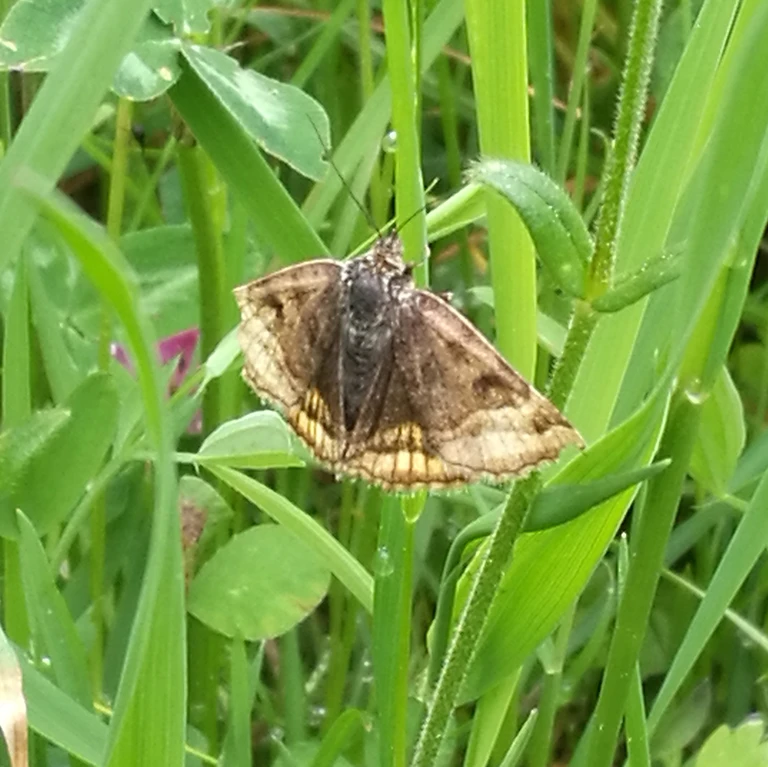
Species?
Euclidia glyphica
